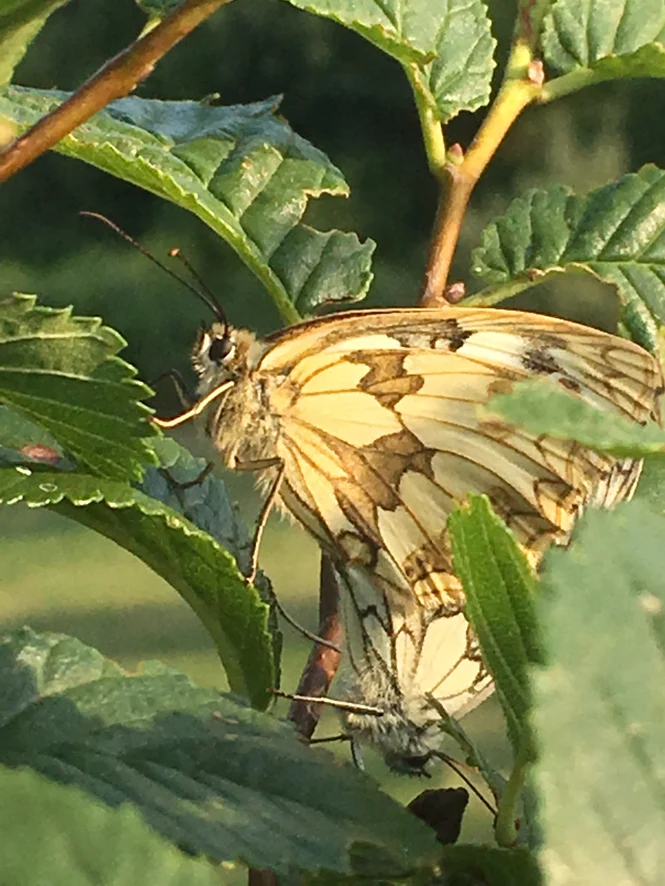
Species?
Melanargia galathea
